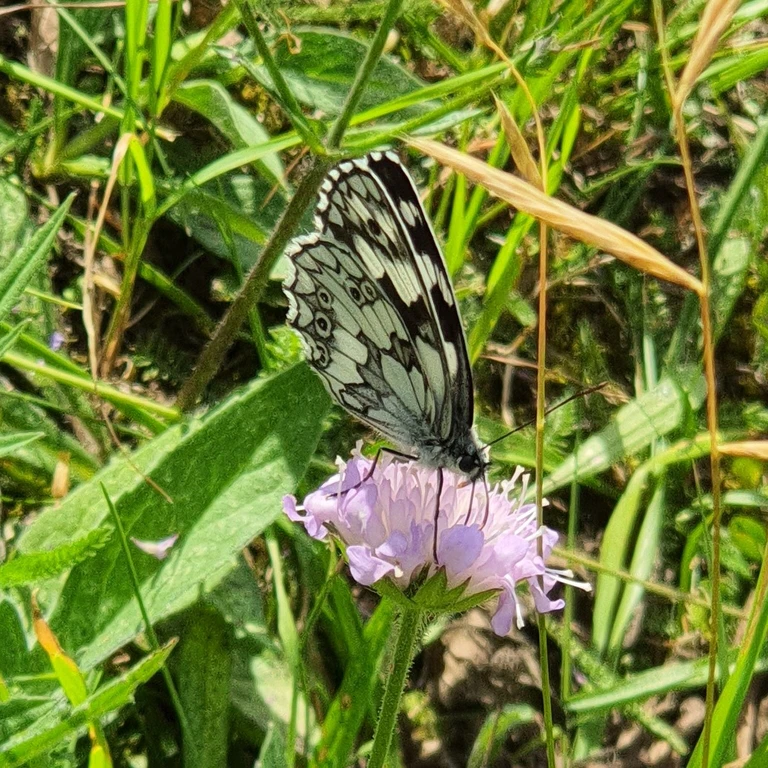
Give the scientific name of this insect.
Melanargia galathea
